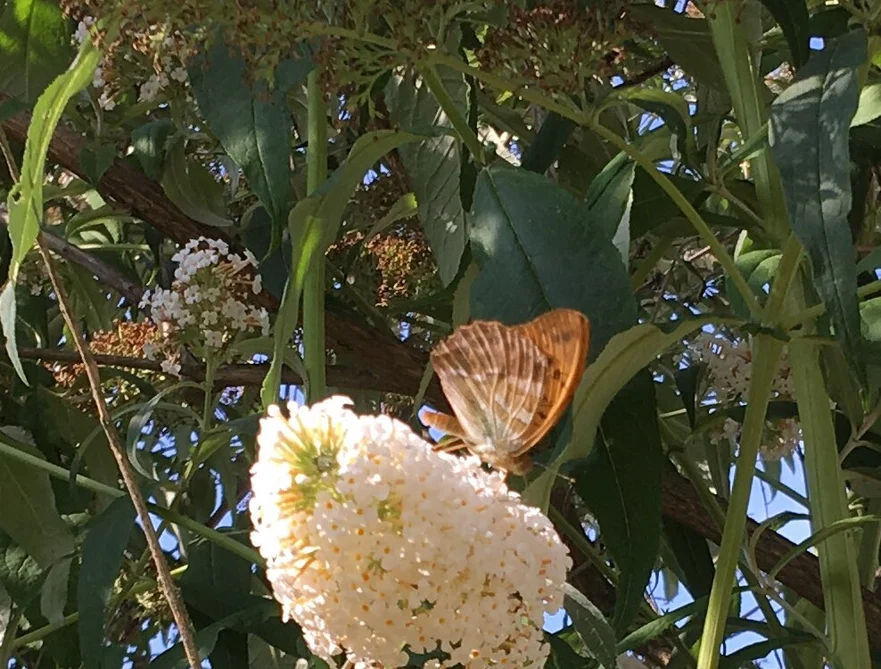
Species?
Argynnis paphia
